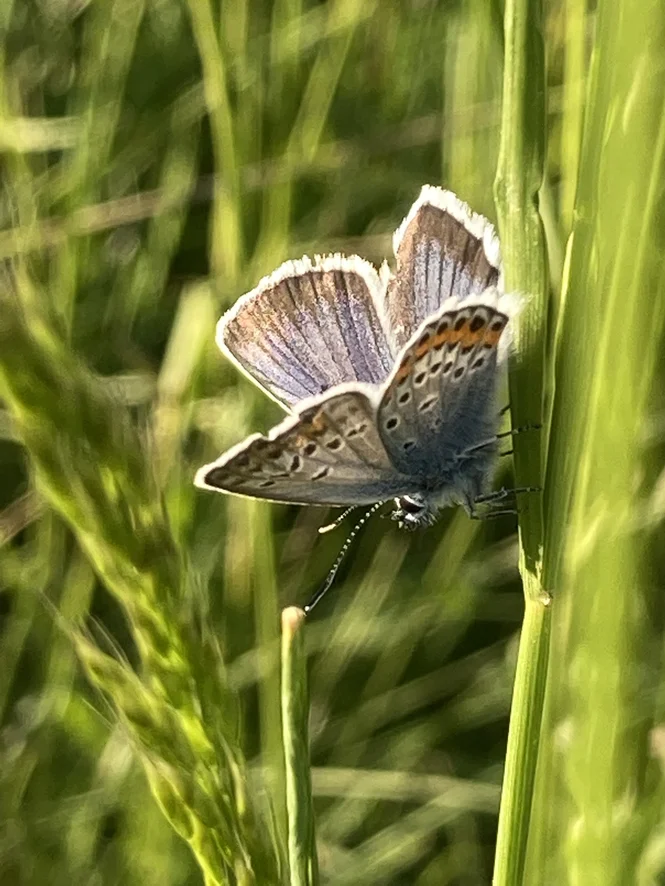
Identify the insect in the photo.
Plebejus argus
